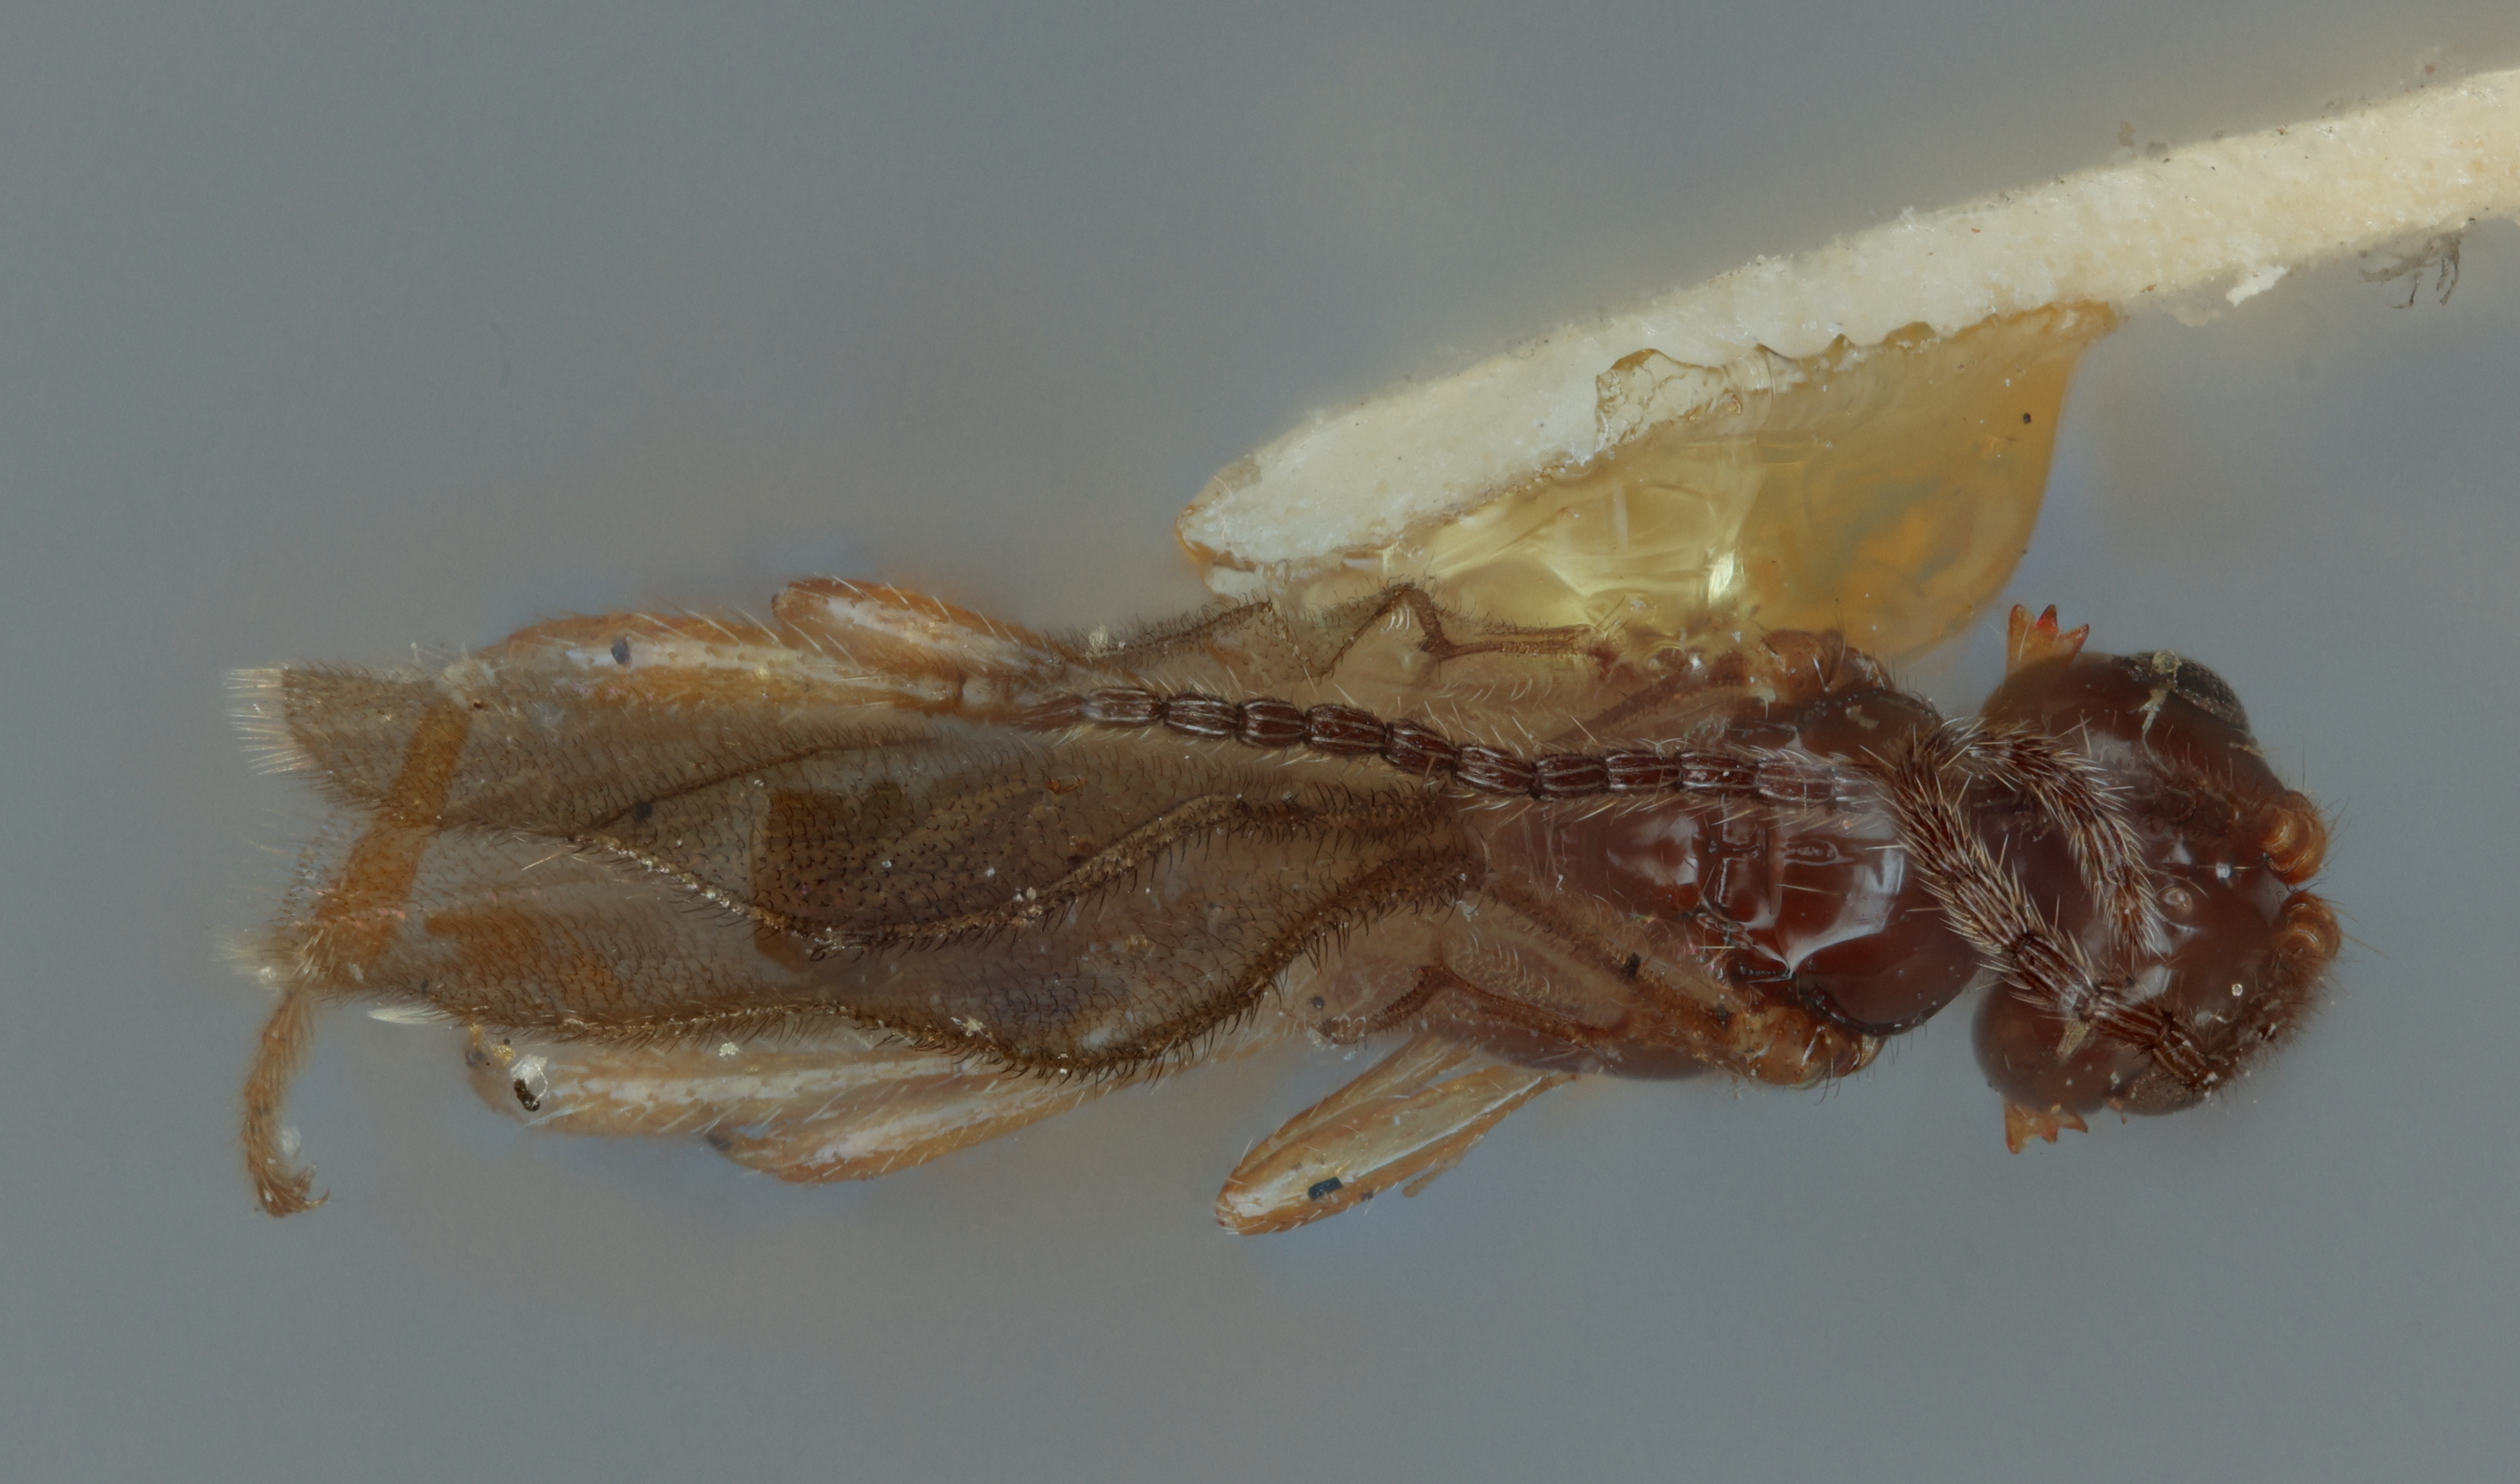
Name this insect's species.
Aspilota communis
